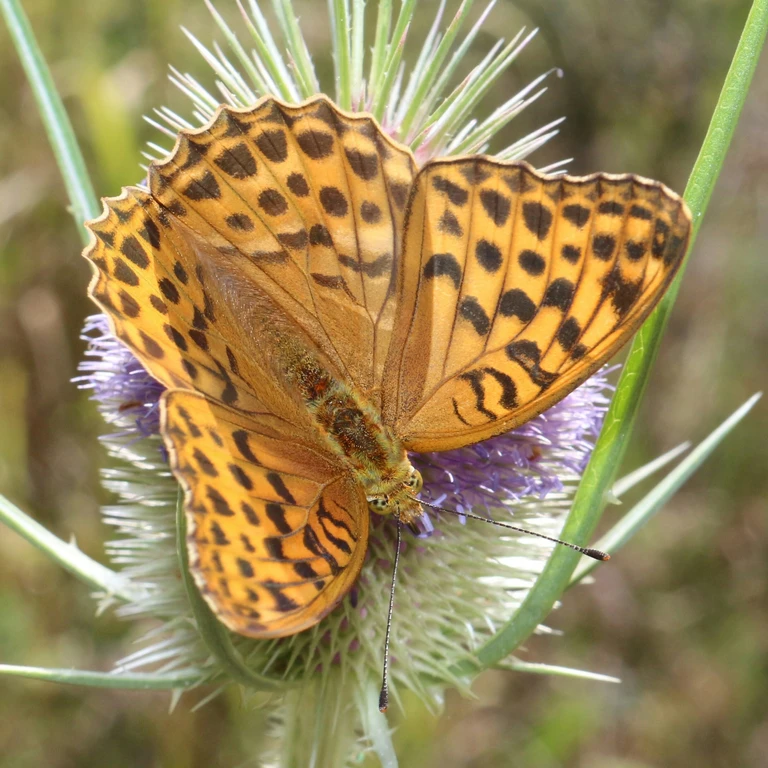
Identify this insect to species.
Argynnis paphia
